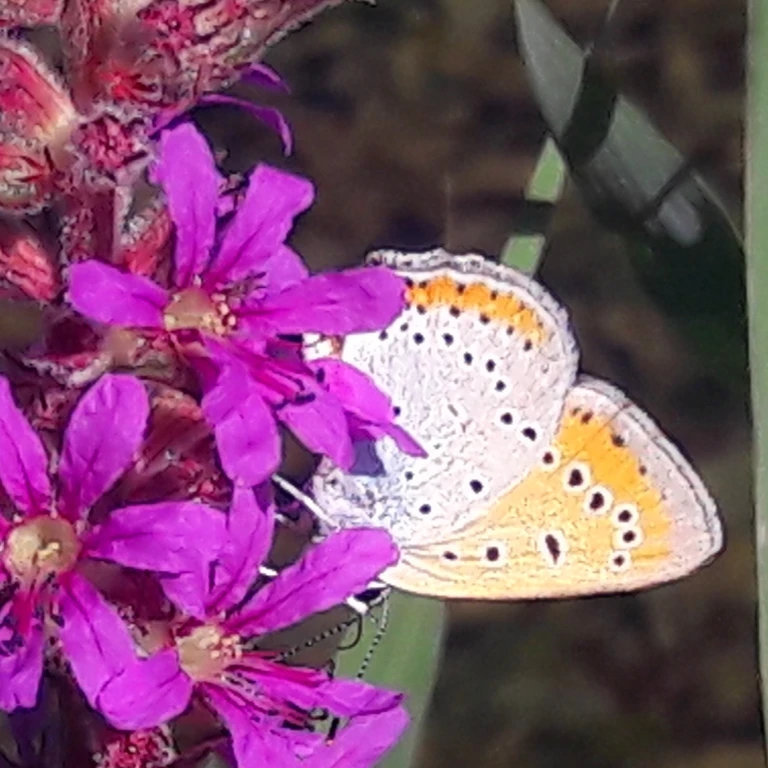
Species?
Lycaena dispar
